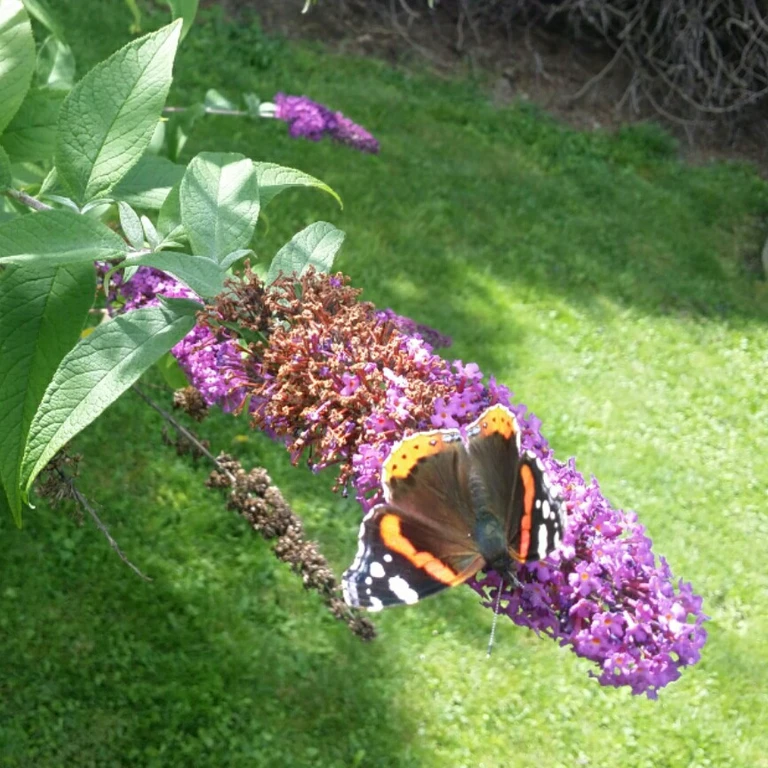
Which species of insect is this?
Vanessa atalanta
